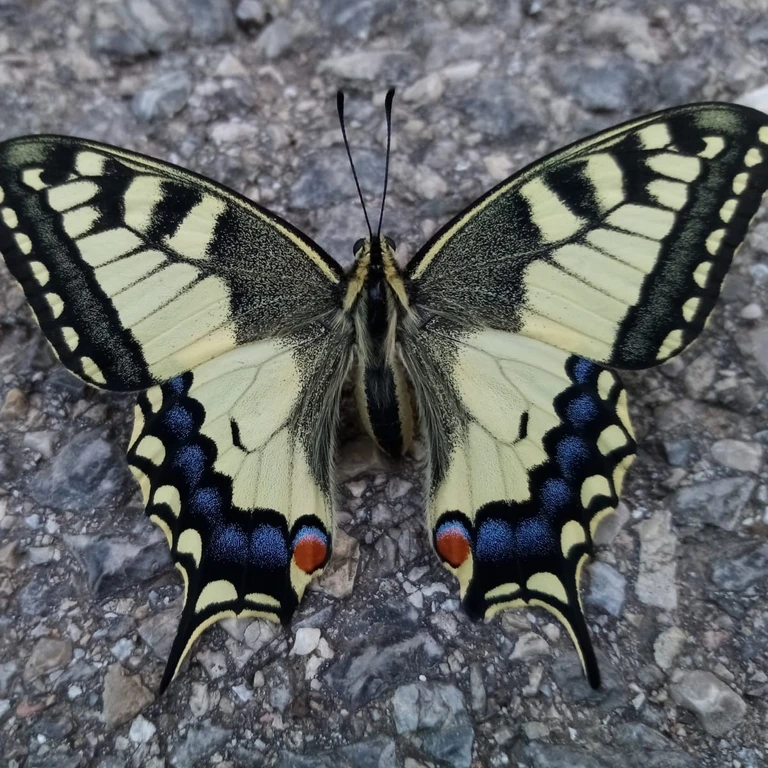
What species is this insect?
Papilio machaon
